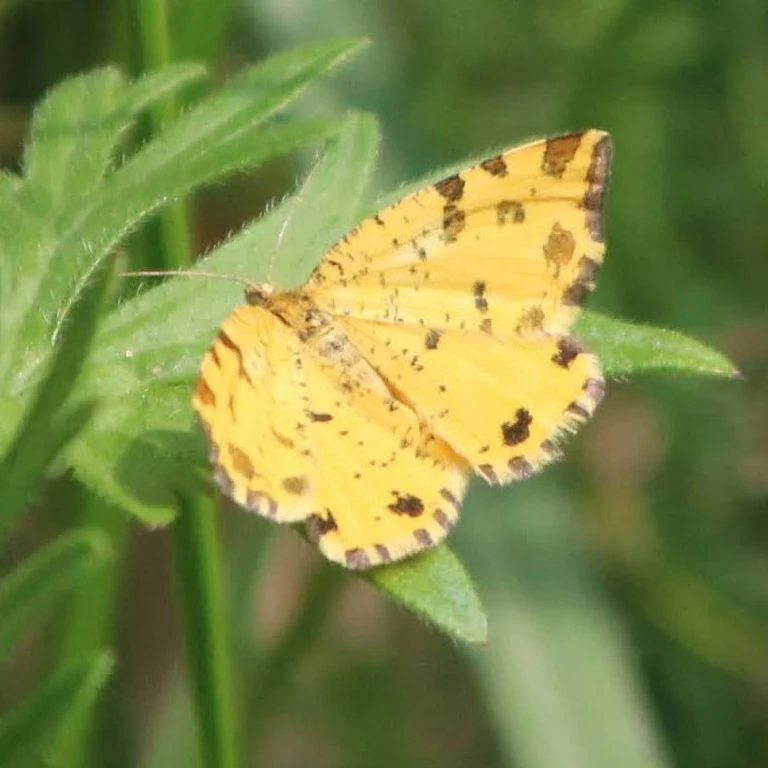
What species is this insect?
Pseudopanthera macularia
